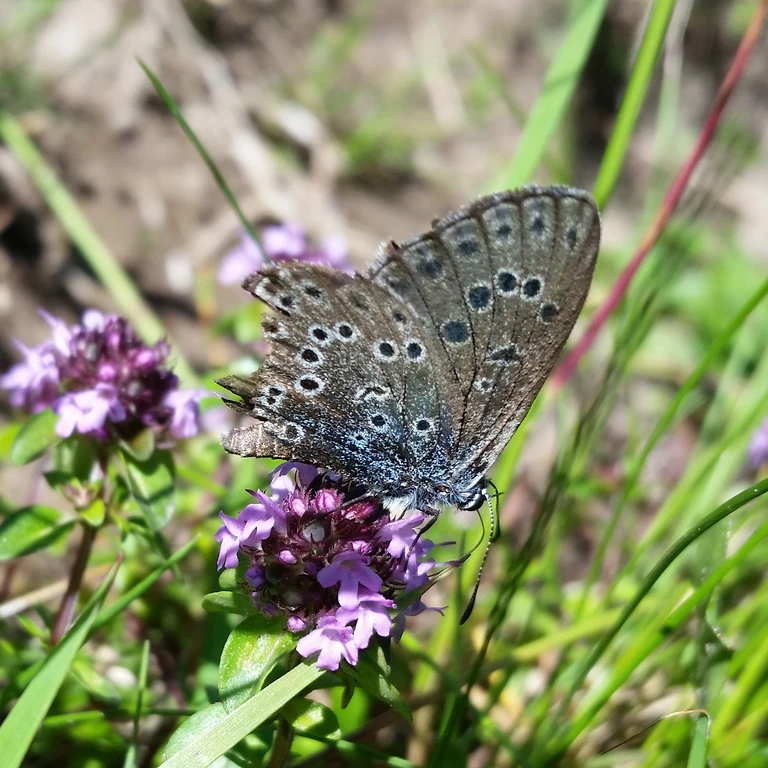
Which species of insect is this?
Phengaris arion (also Maculinea arion)
